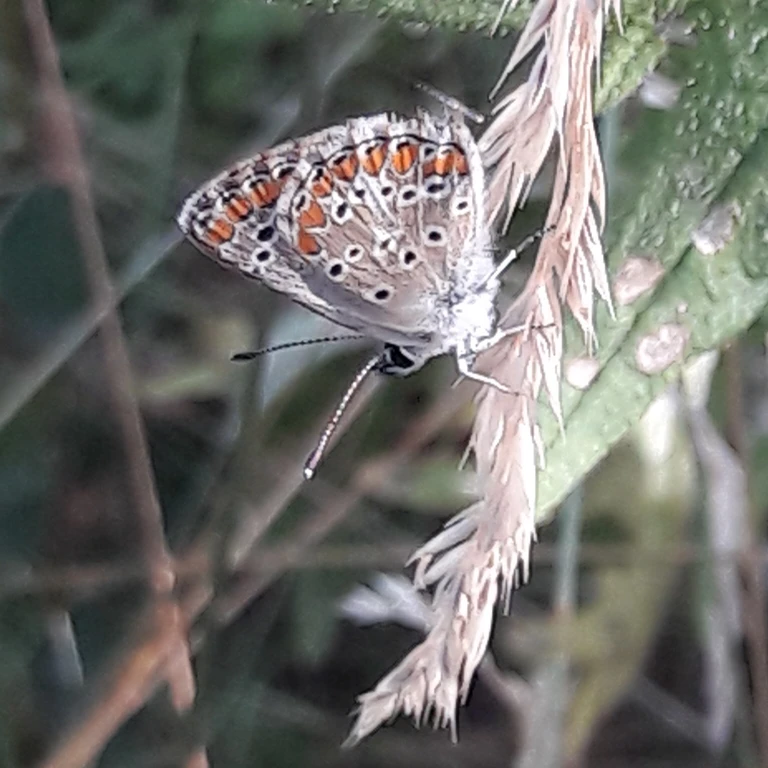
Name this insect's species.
Aricia agestis/artaxerxes
